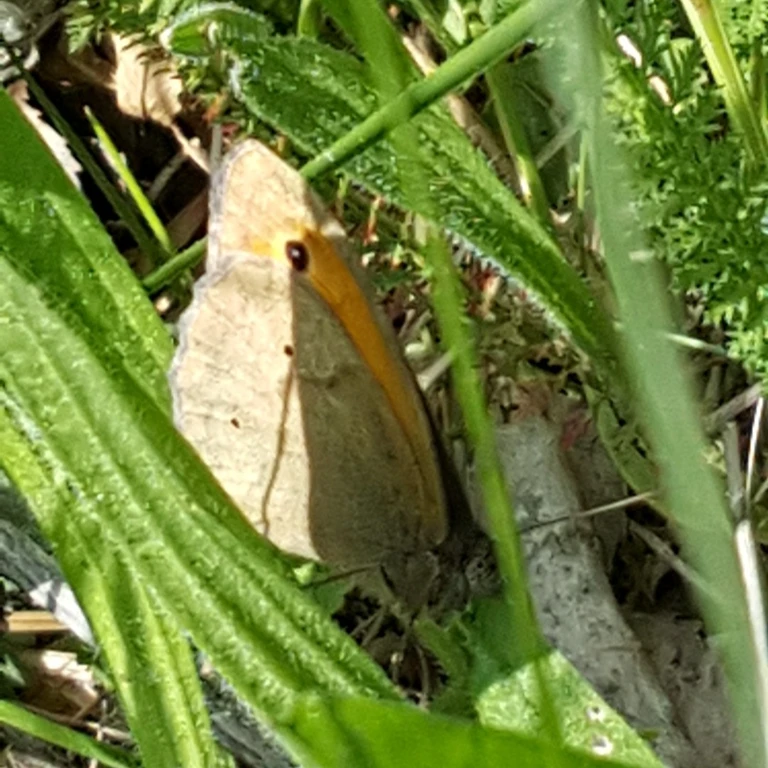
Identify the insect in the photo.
Maniola jurtina
